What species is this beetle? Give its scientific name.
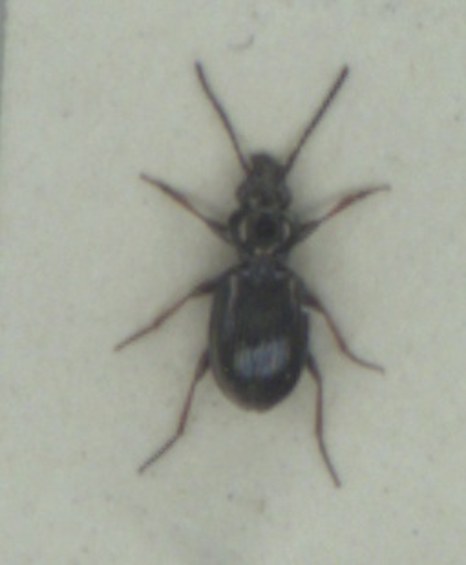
Bembidion lampros
